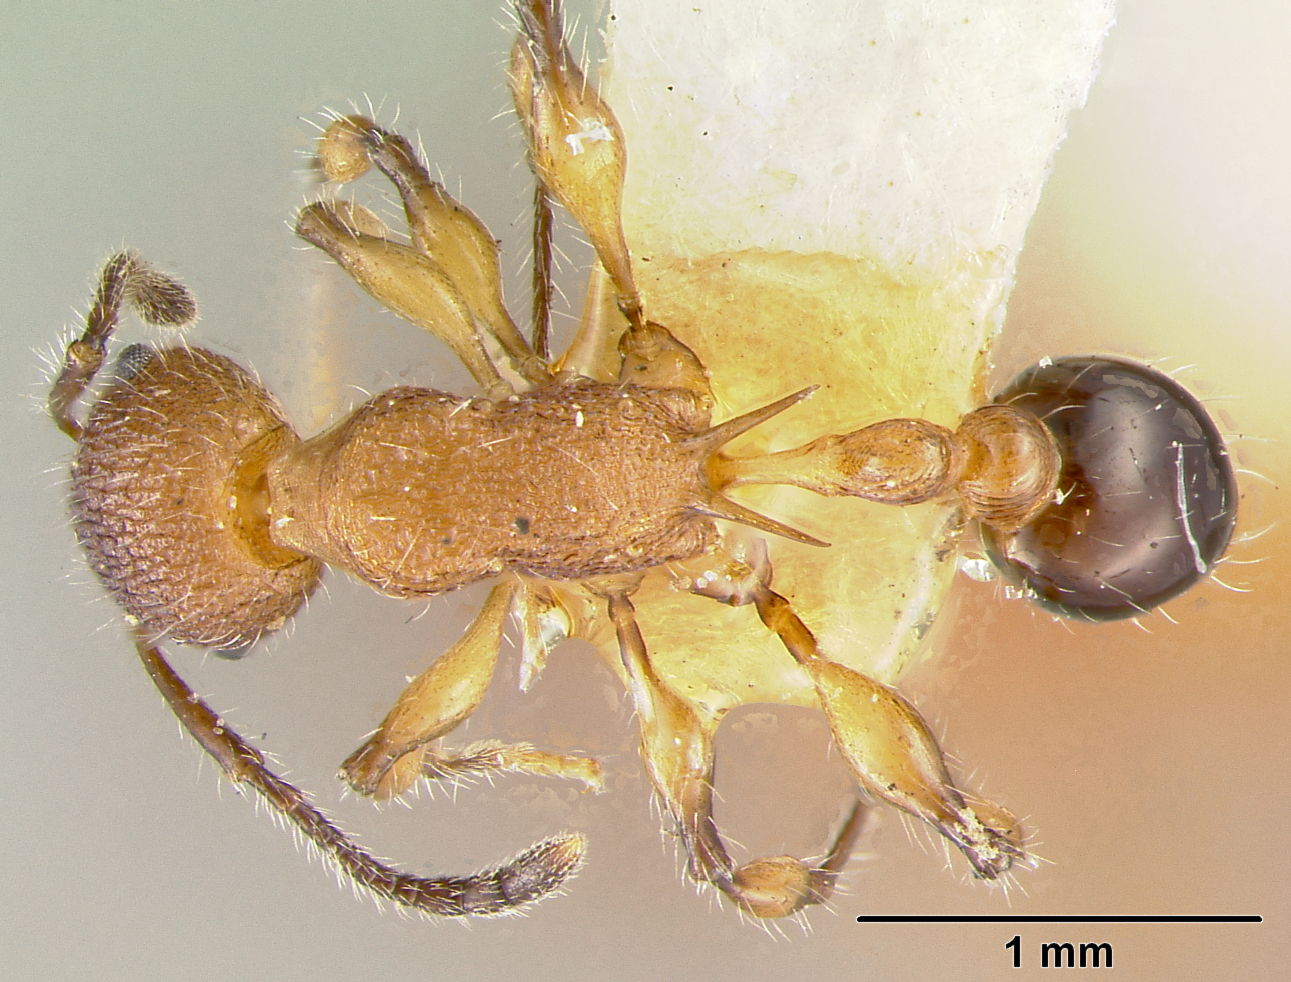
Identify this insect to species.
Macromischa affinis
